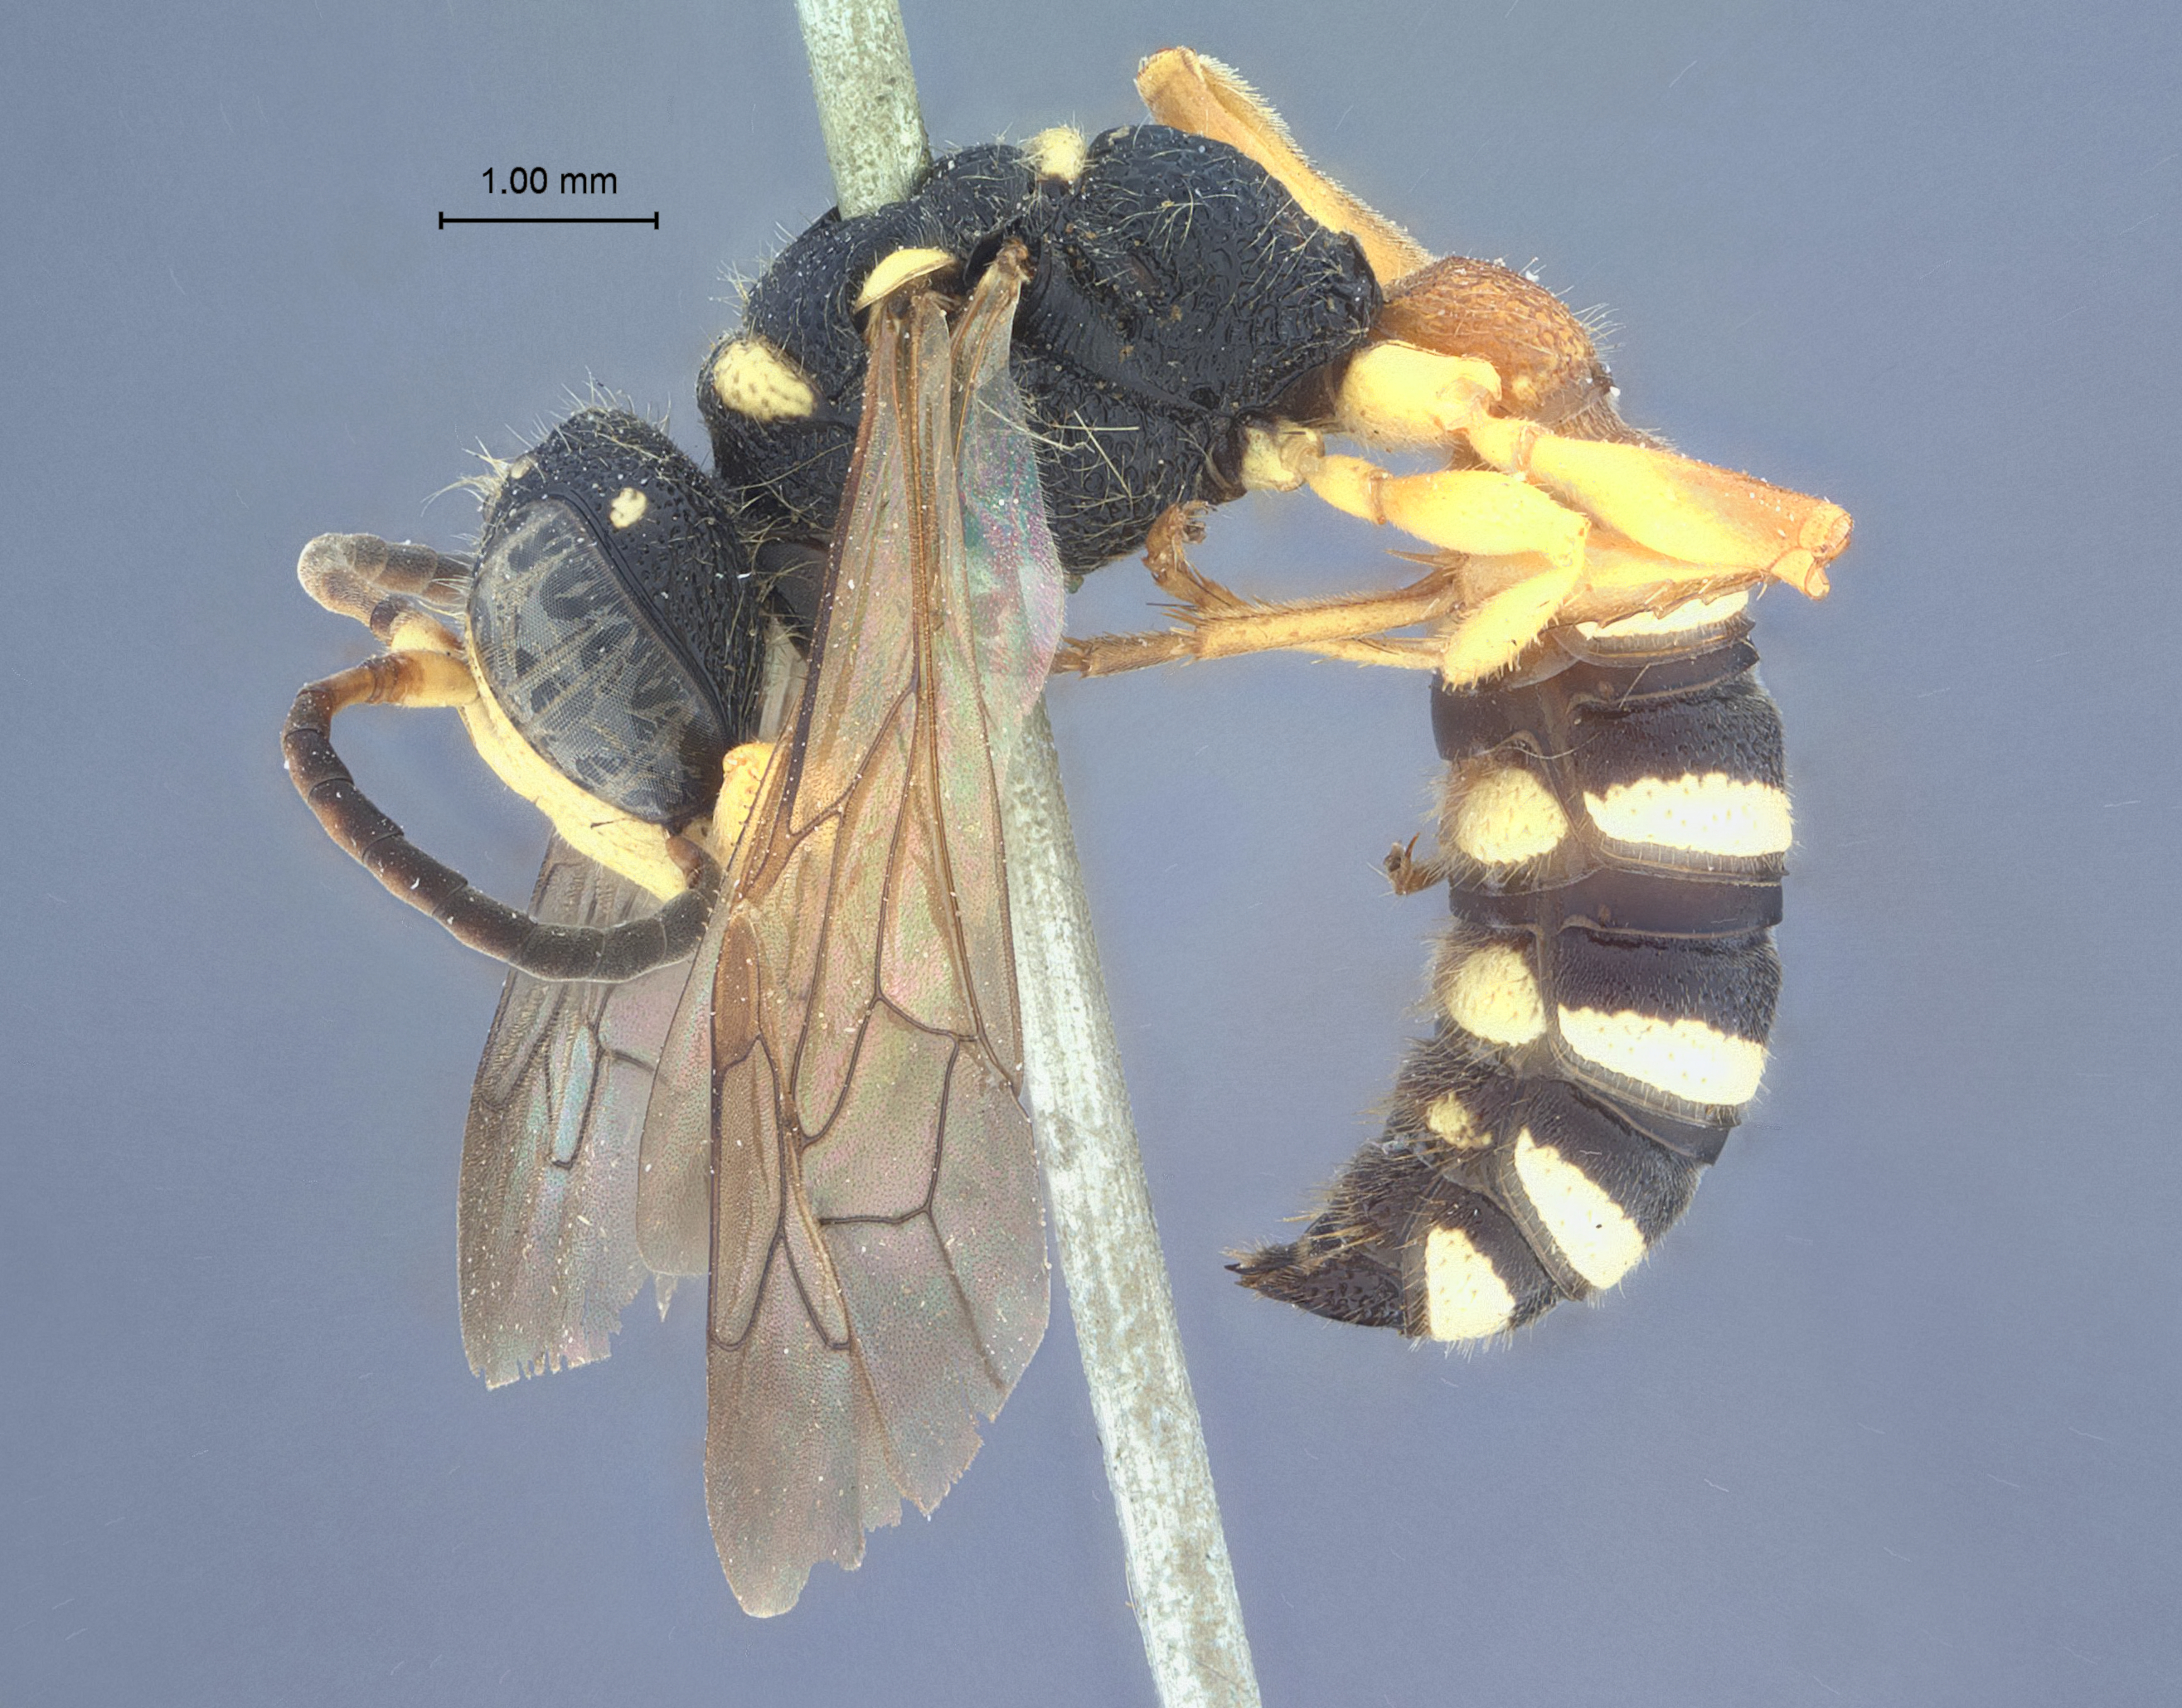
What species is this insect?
Cerceris gegan
